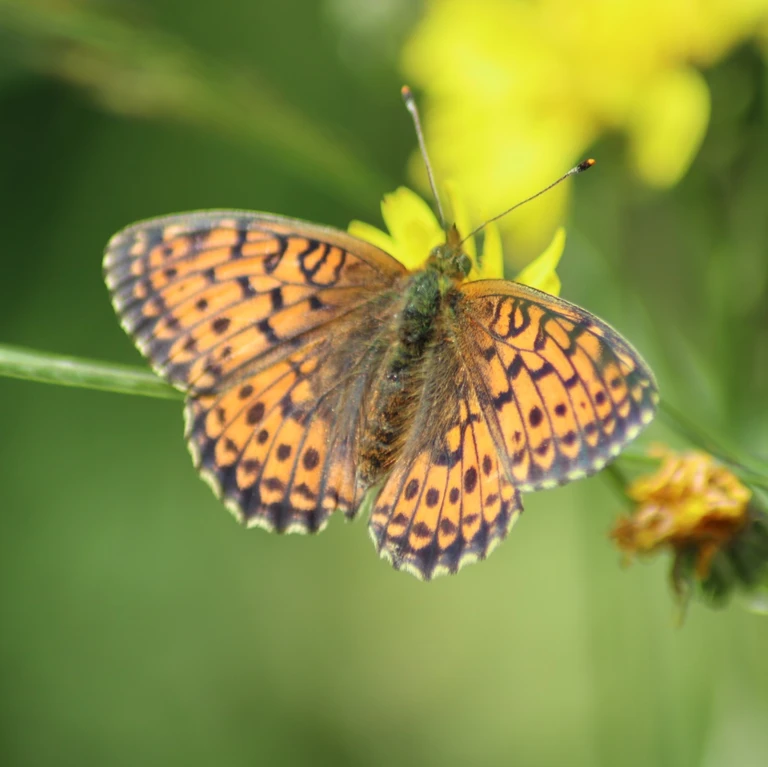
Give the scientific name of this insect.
Brenthis ino
